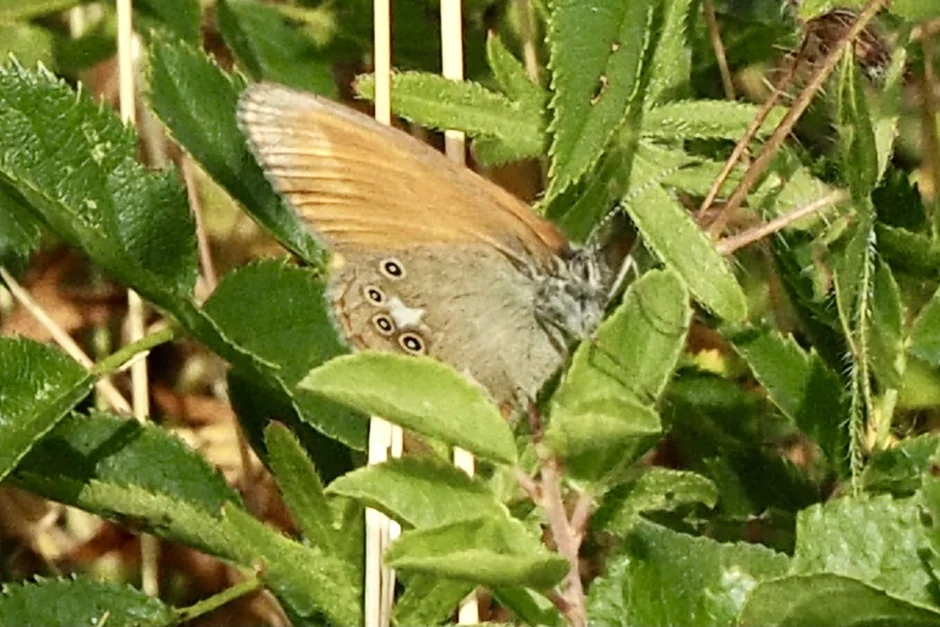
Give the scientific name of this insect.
Coenonympha glycerion (also Coenonympha iphis)
